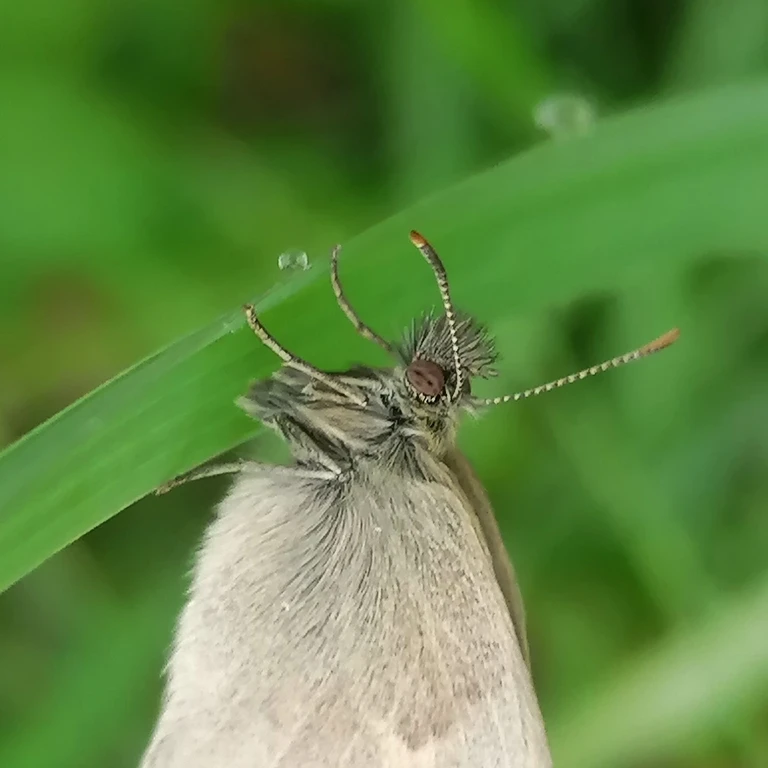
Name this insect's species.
Coenonympha pamphilus
